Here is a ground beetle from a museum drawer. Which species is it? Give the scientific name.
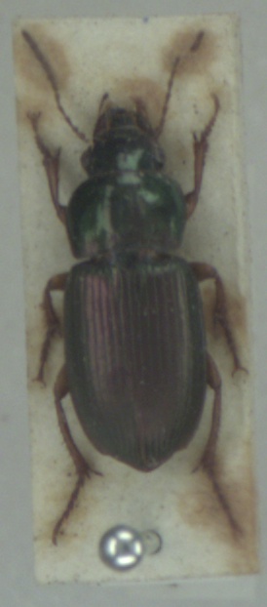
Harpalus affinis
